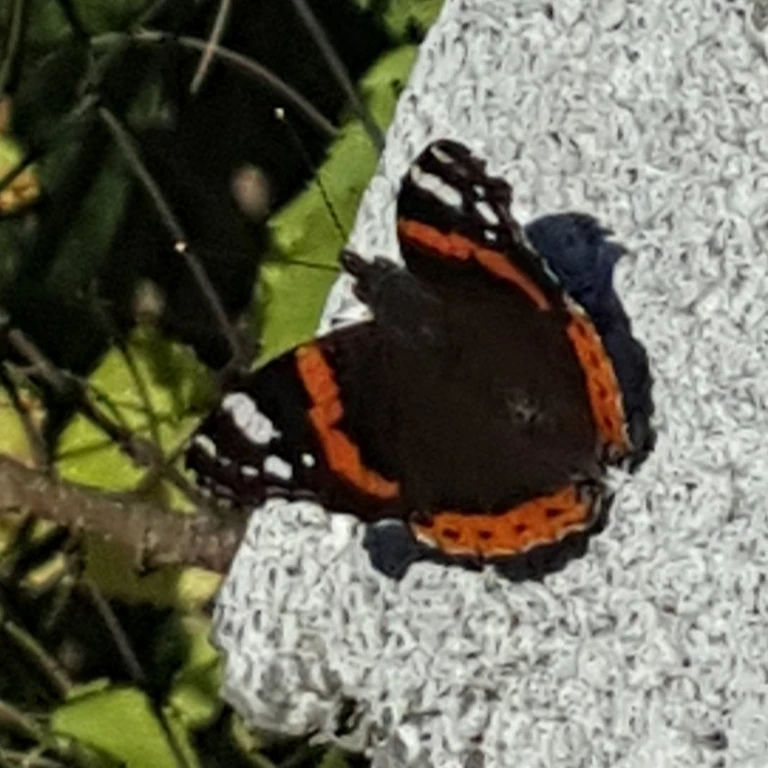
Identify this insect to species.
Vanessa atalanta
